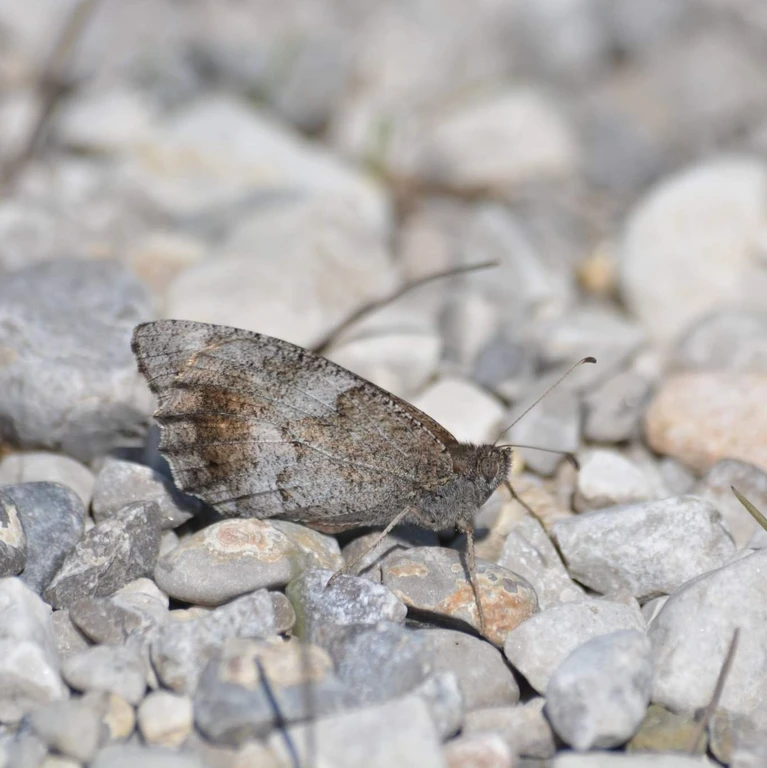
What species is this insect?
Hipparchia statilinus
